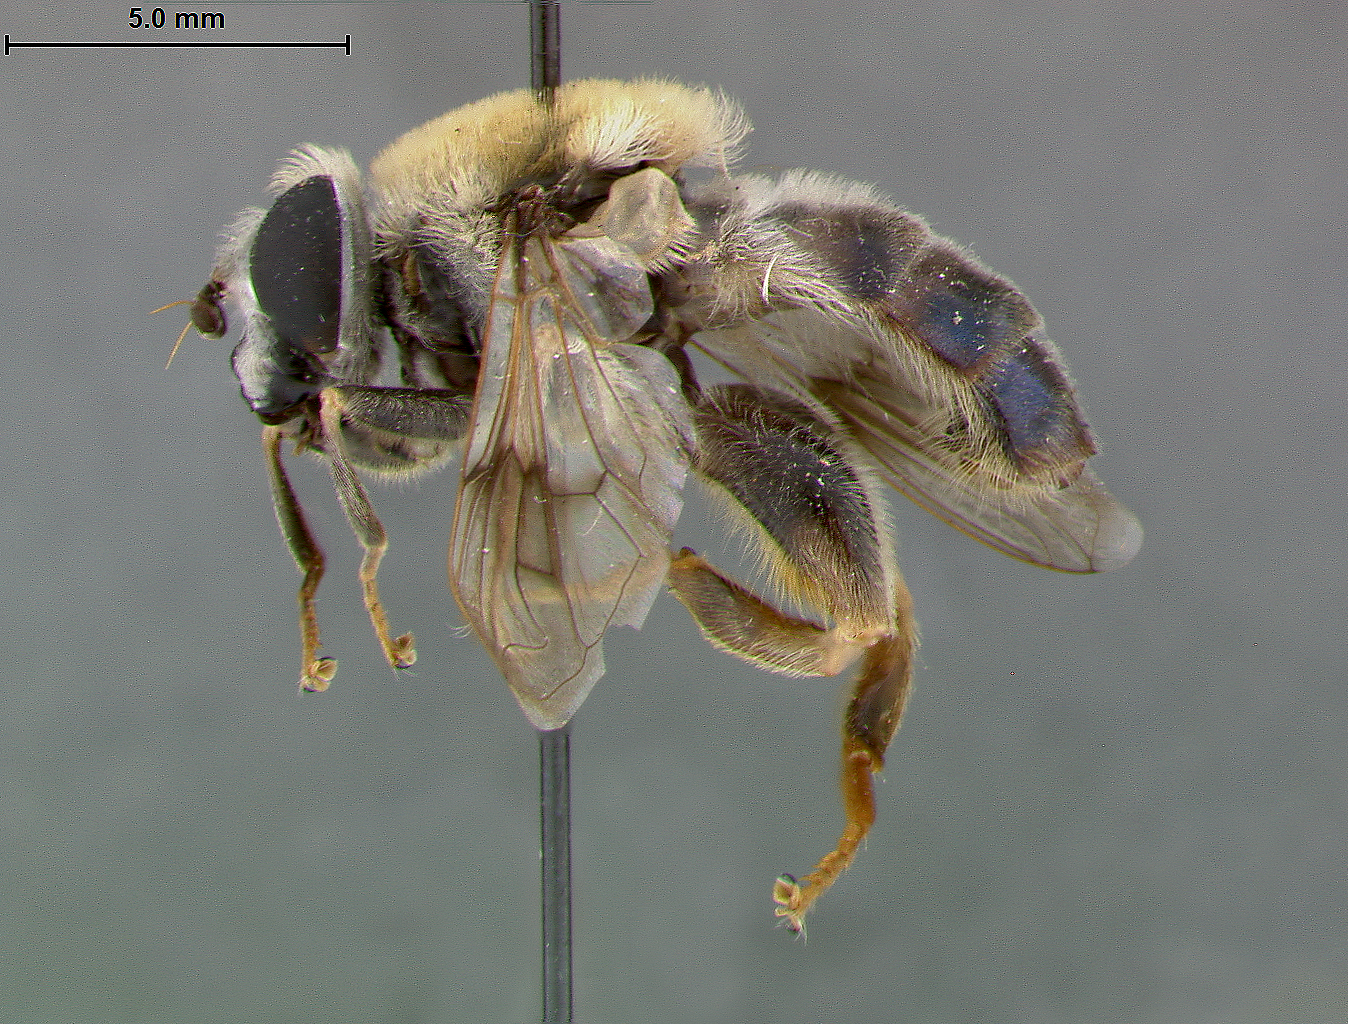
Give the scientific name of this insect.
Mallota palmerae
